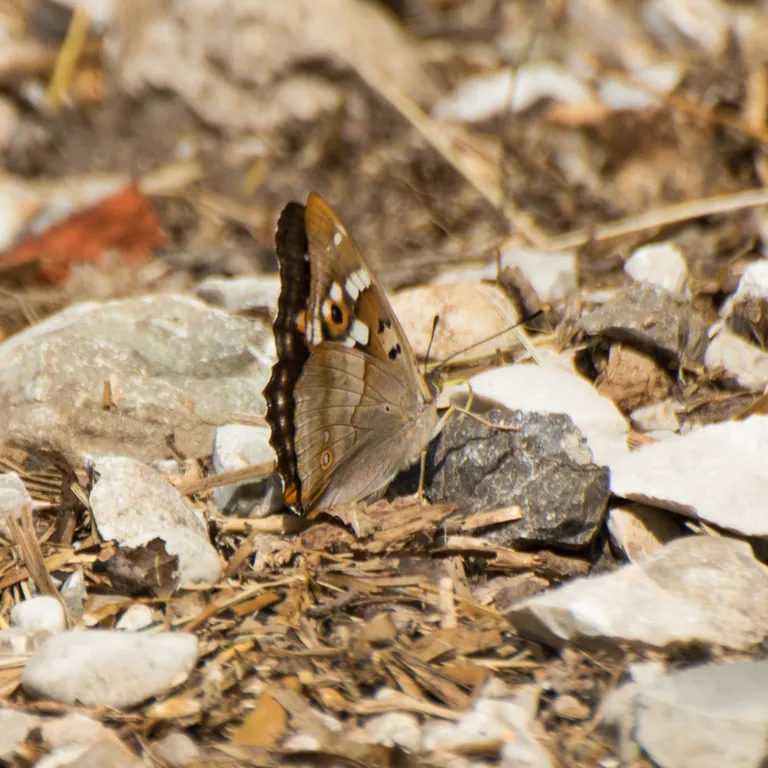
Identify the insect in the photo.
Apatura ilia
